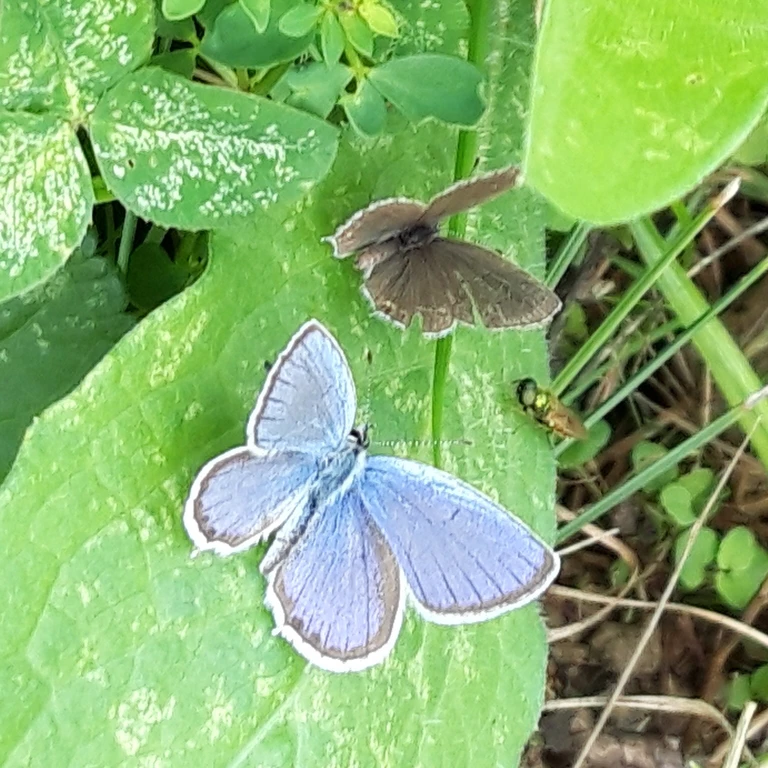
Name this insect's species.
Cupido argiades (also Elkalyce argiades)
